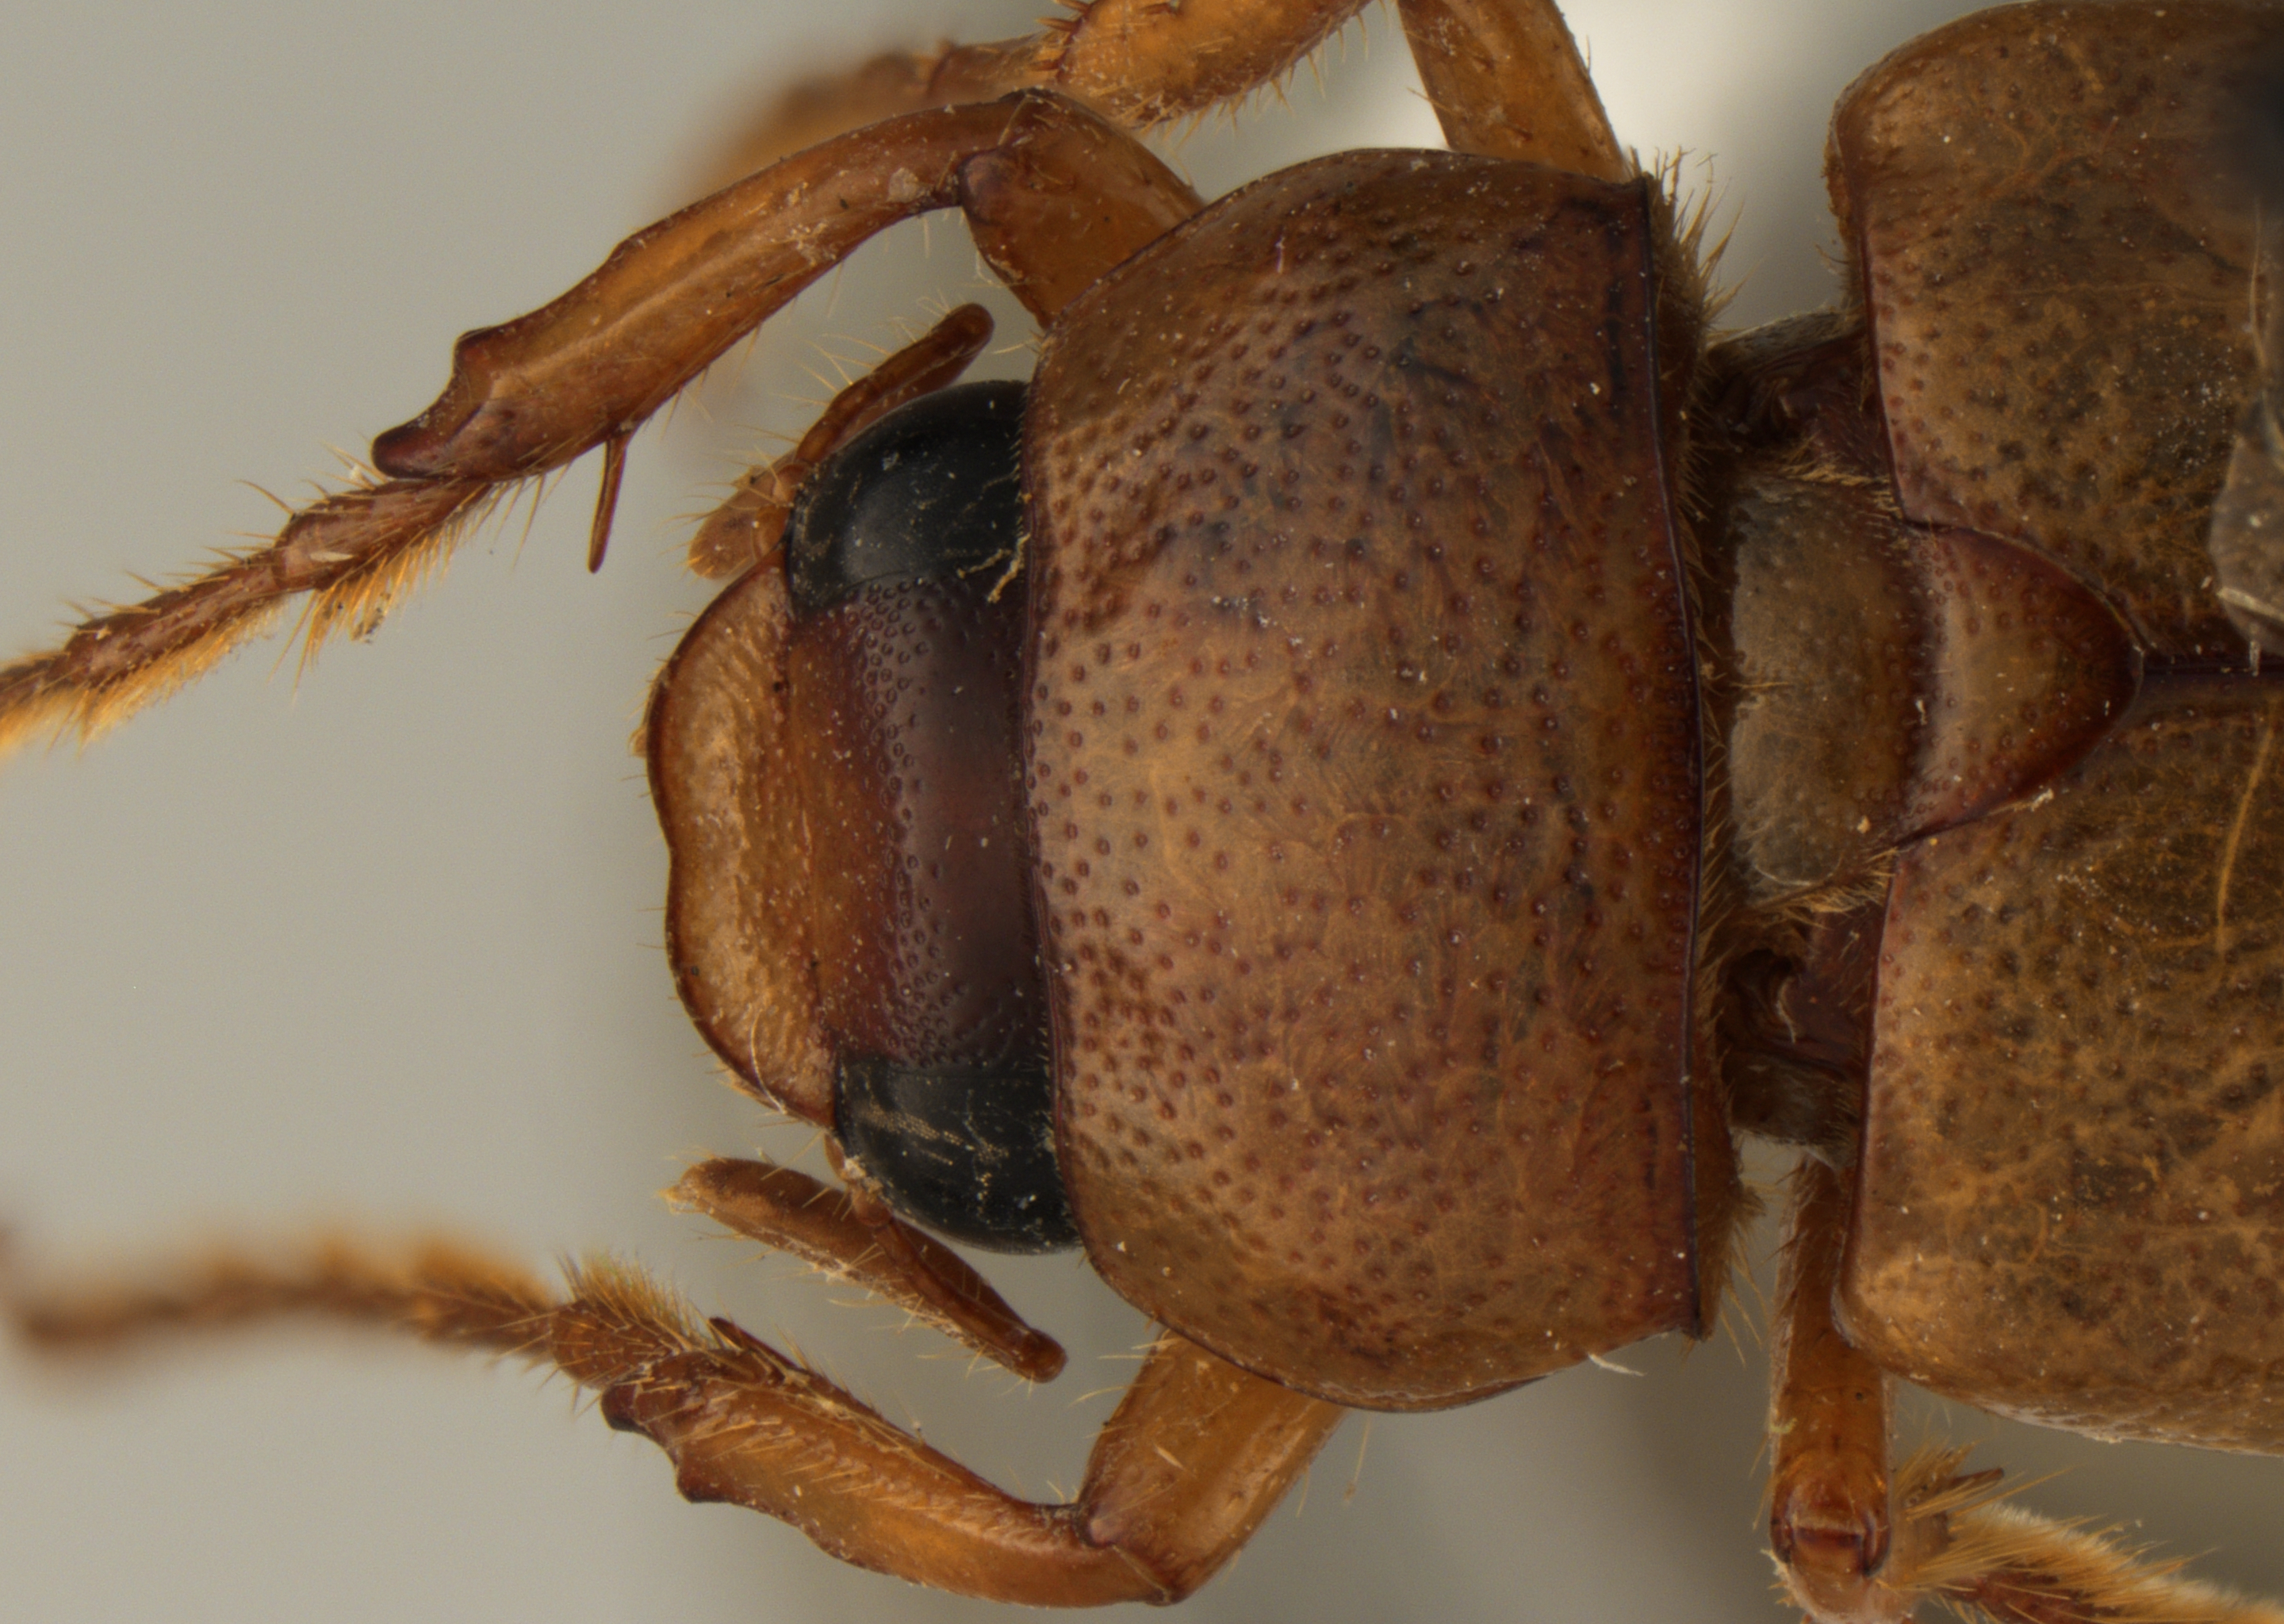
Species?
Chlaenobia aequata
